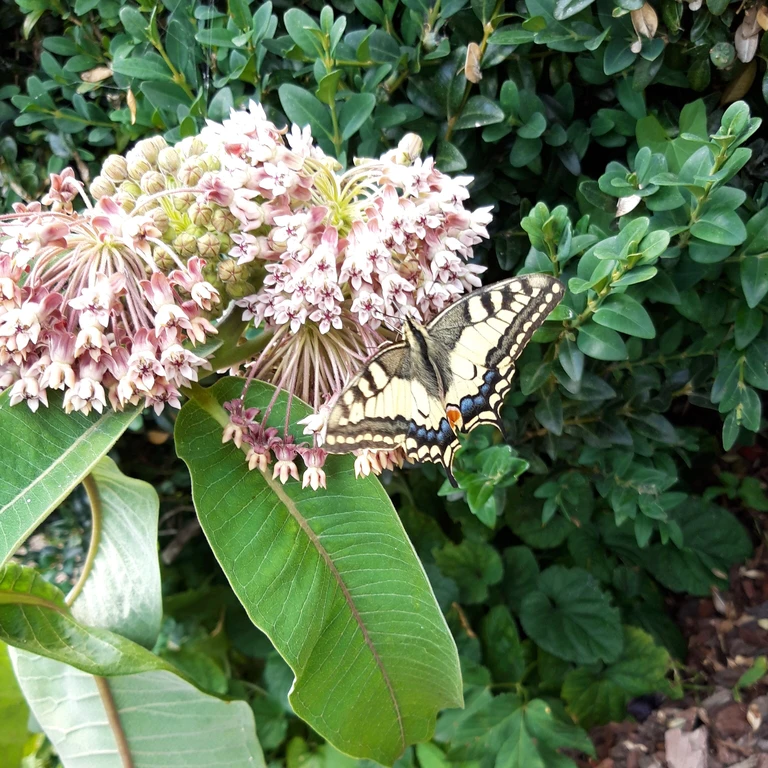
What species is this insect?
Papilio machaon
